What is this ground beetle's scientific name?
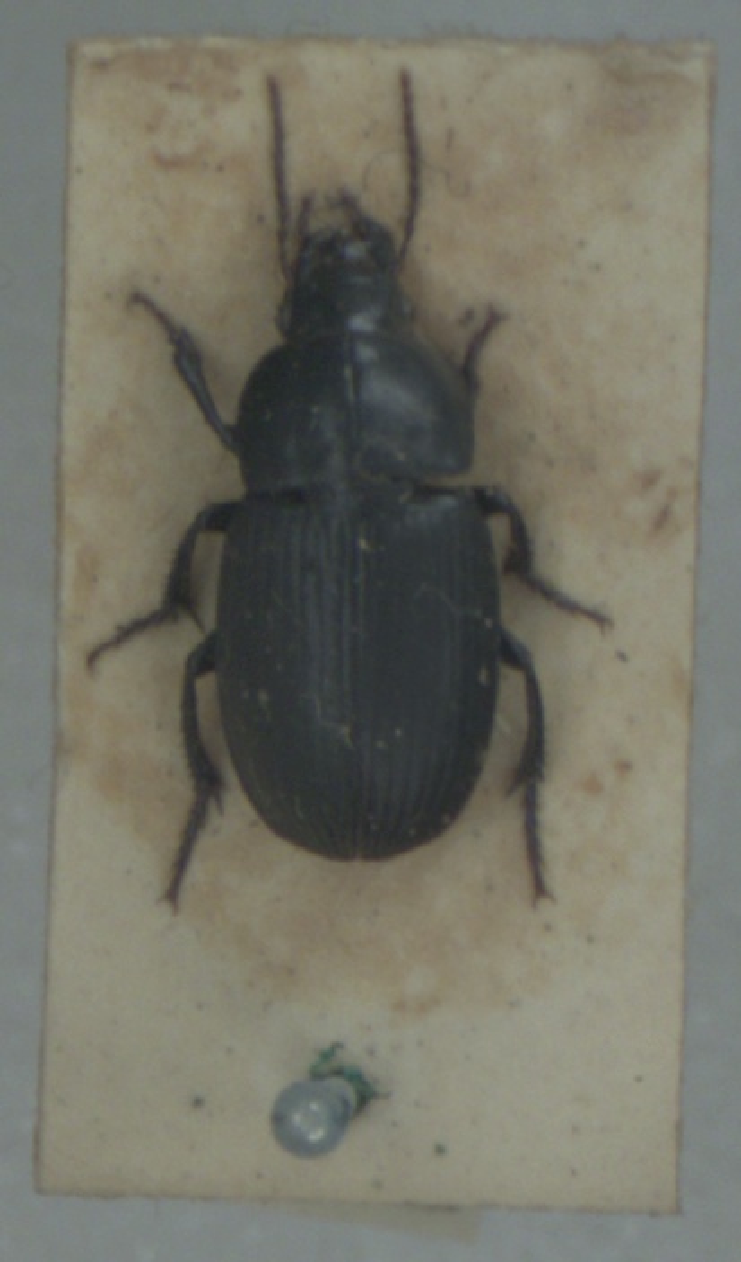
Harpalus serripes
